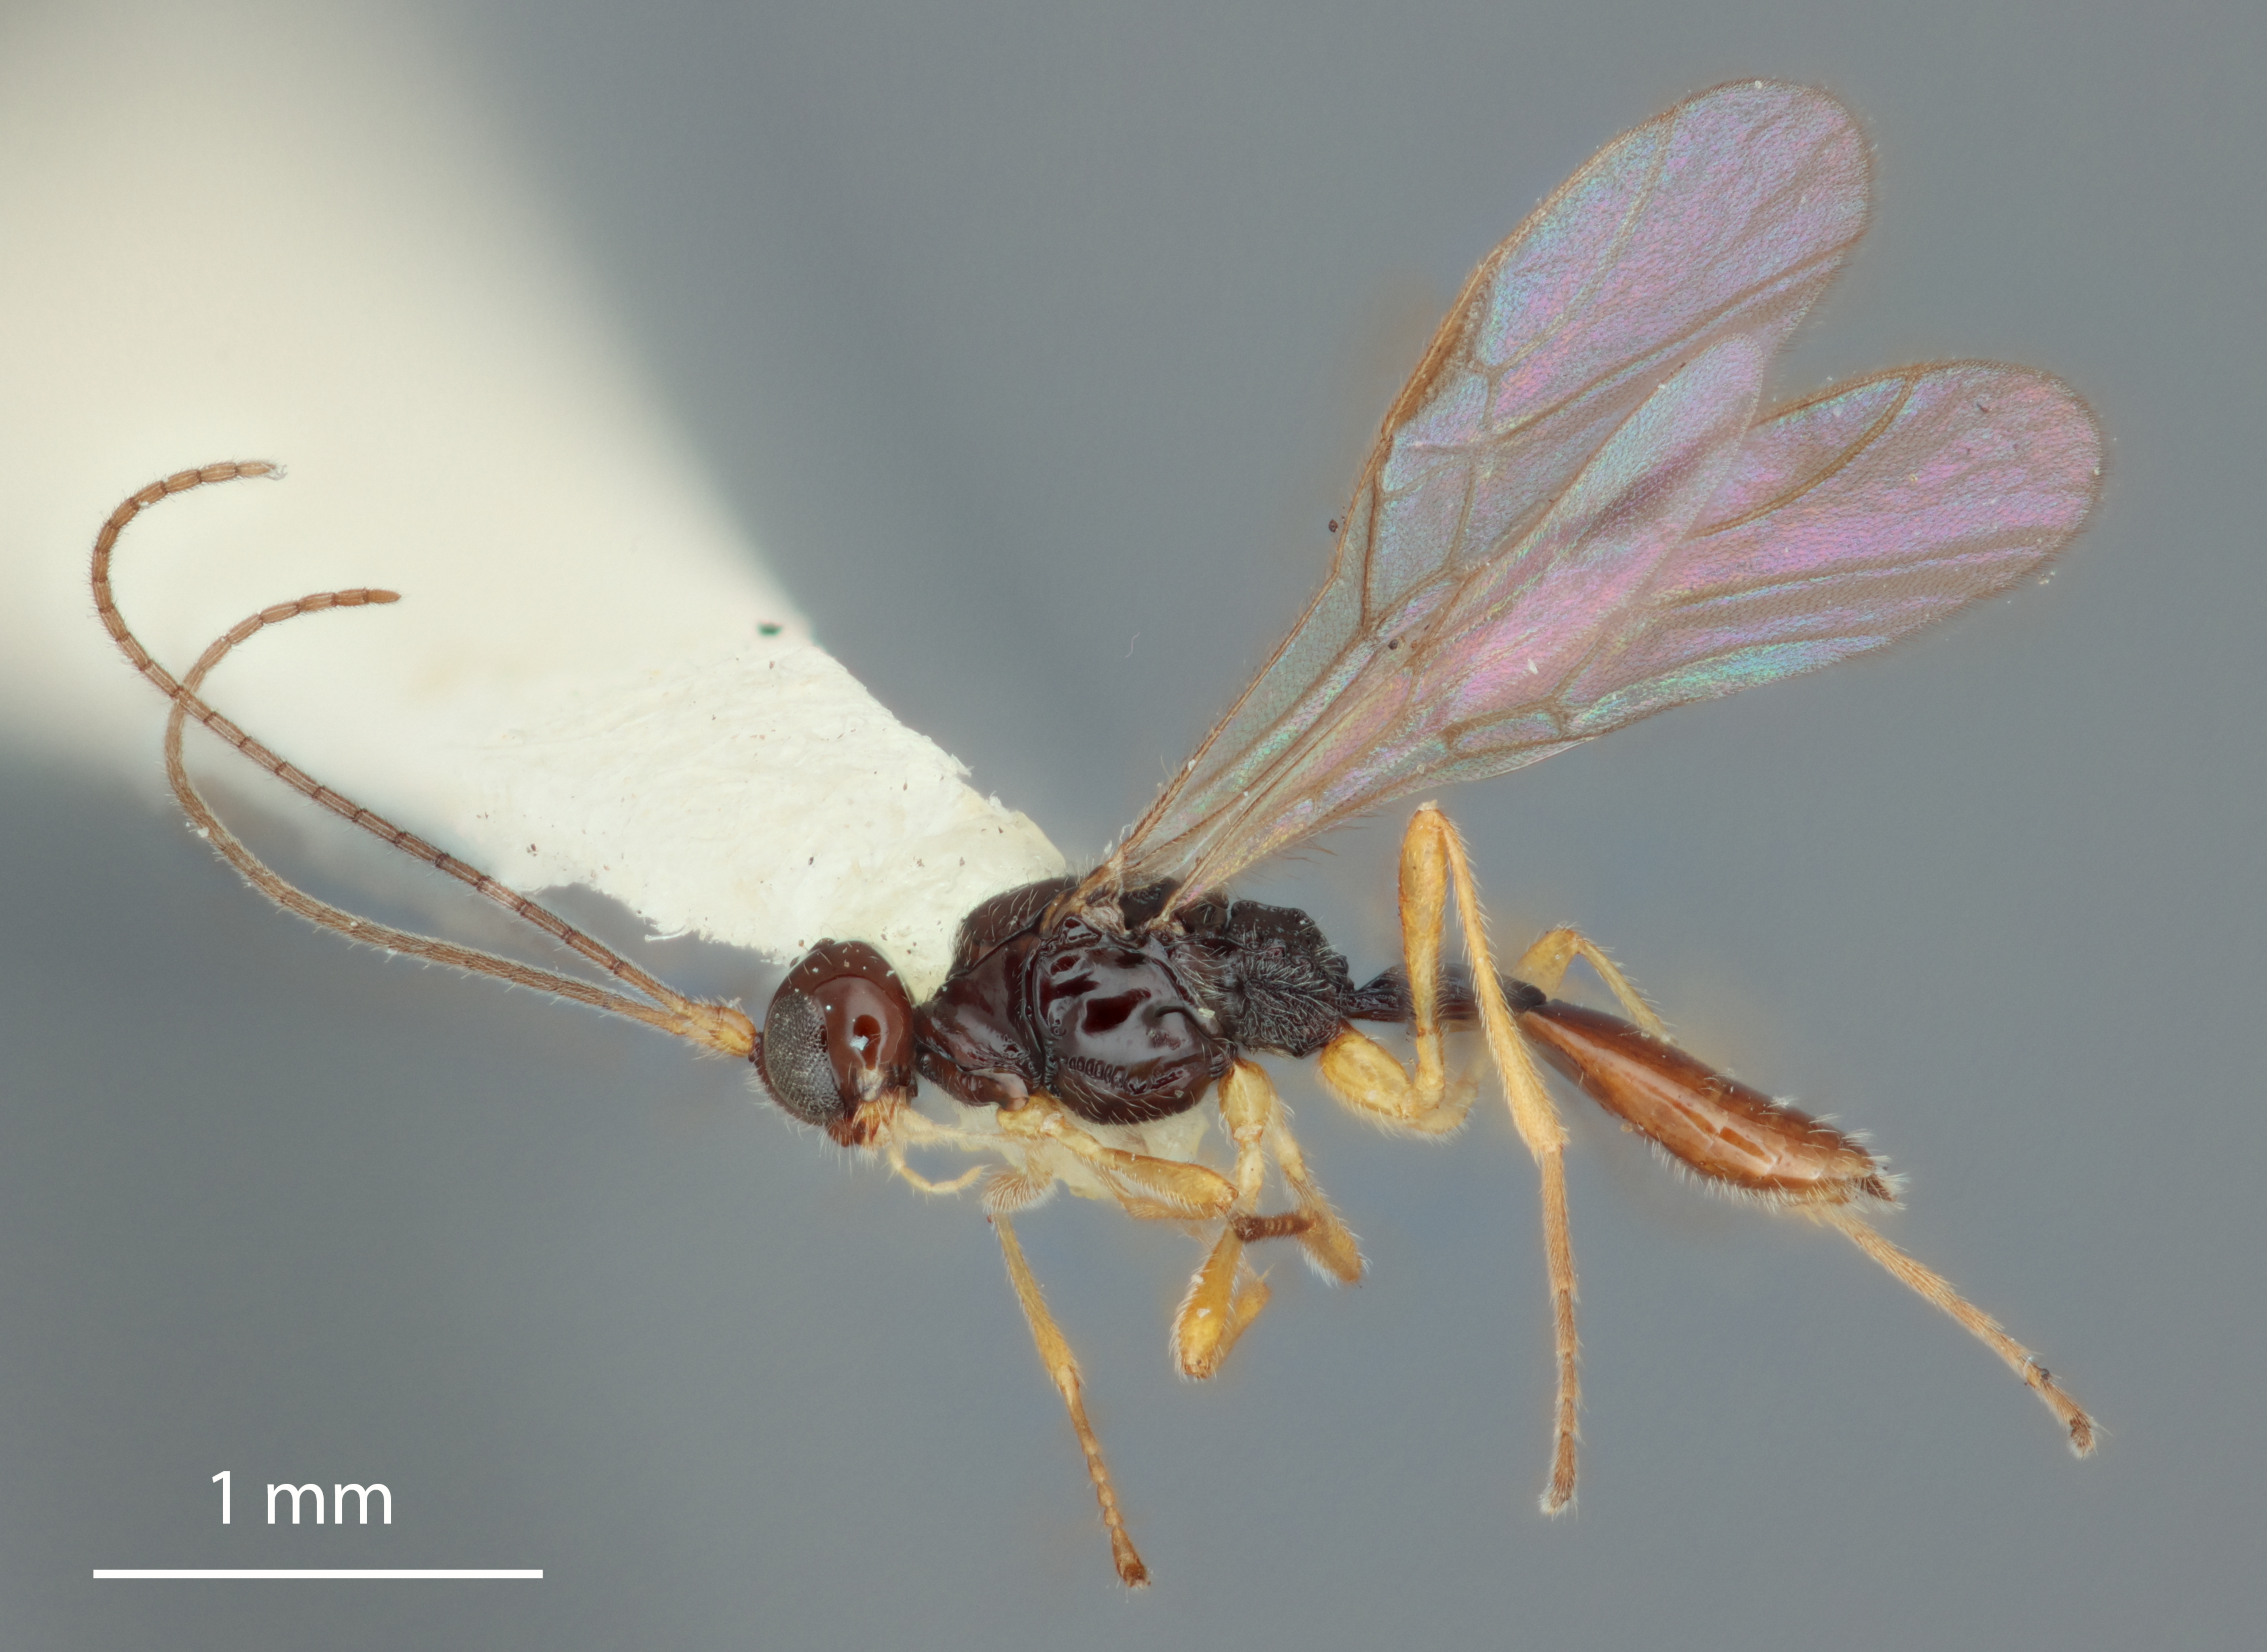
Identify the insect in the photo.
Chaenusa woolleyi
